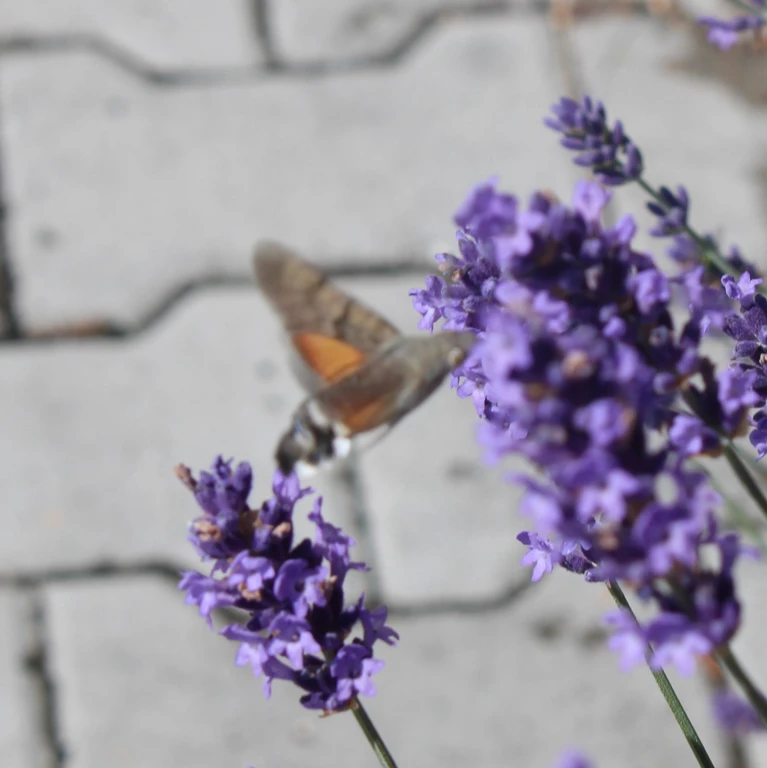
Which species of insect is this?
Macroglossum stellatarum
